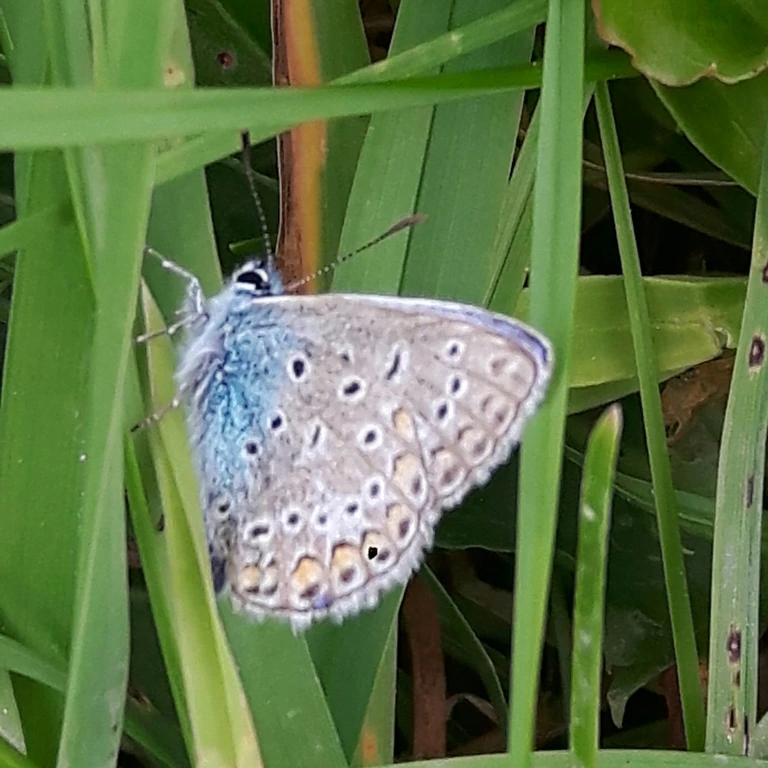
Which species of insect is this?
Polyommatus icarus
